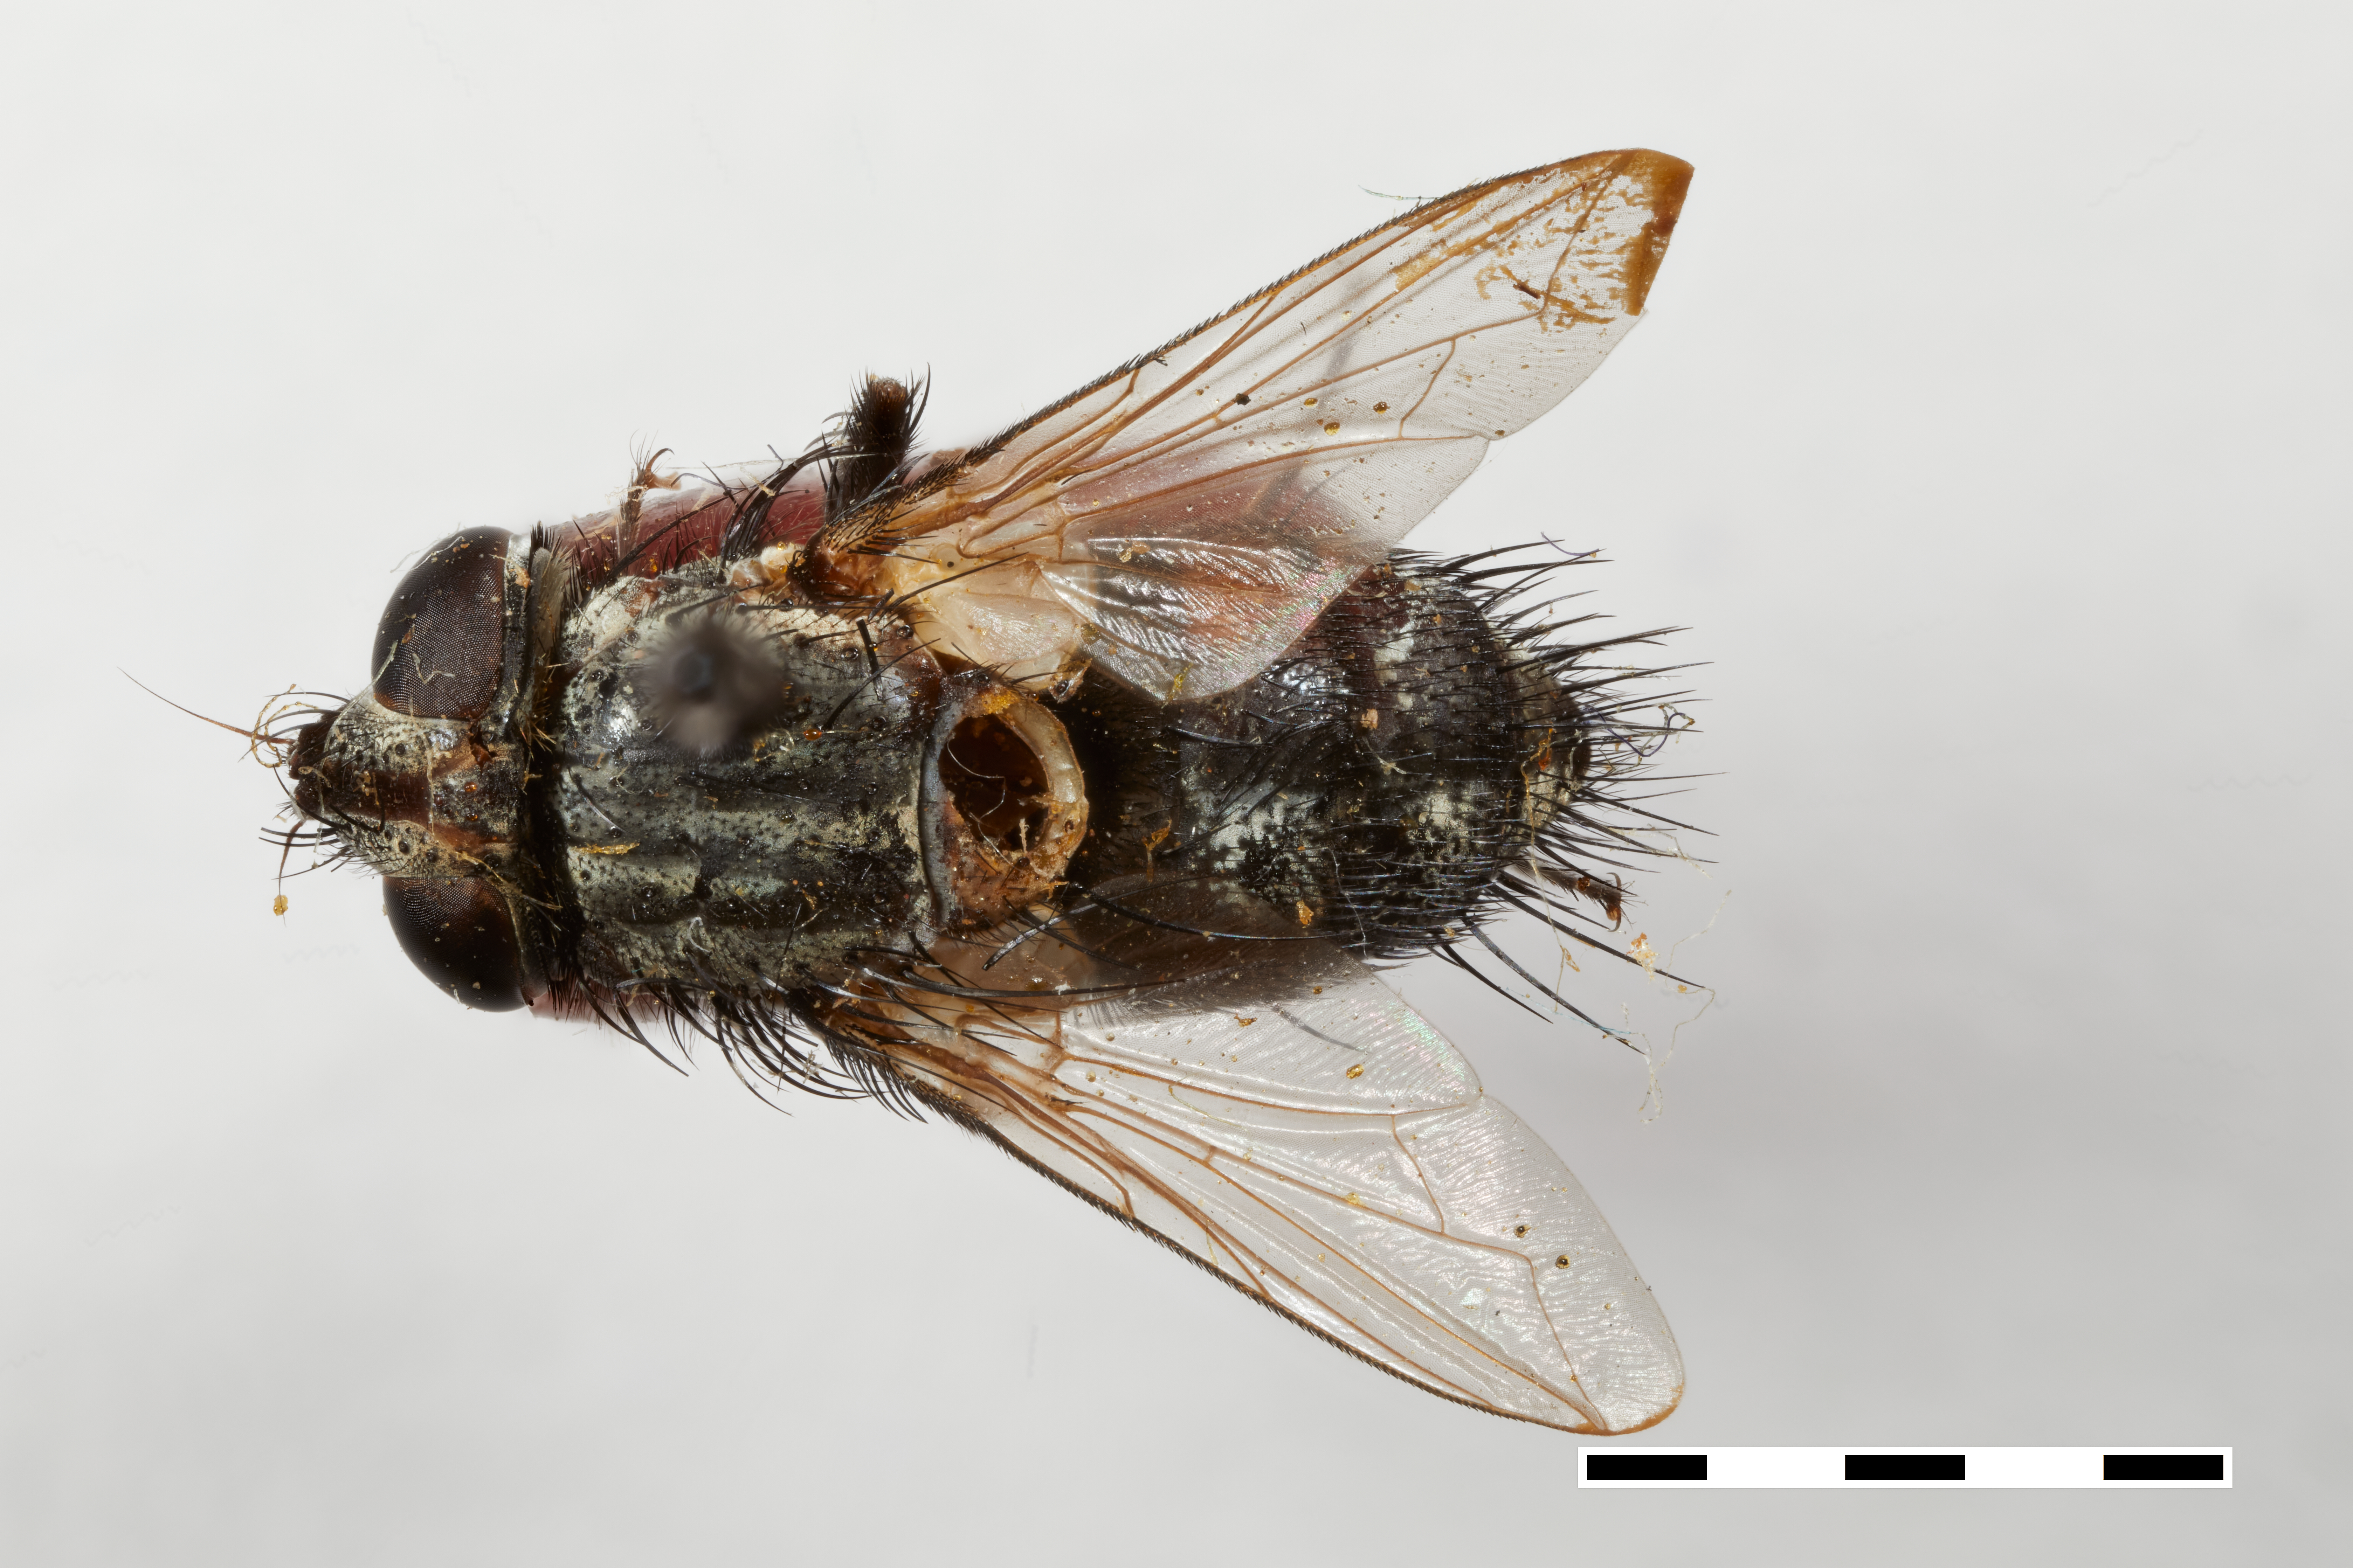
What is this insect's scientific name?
Gymnocarcelia ricinorum
